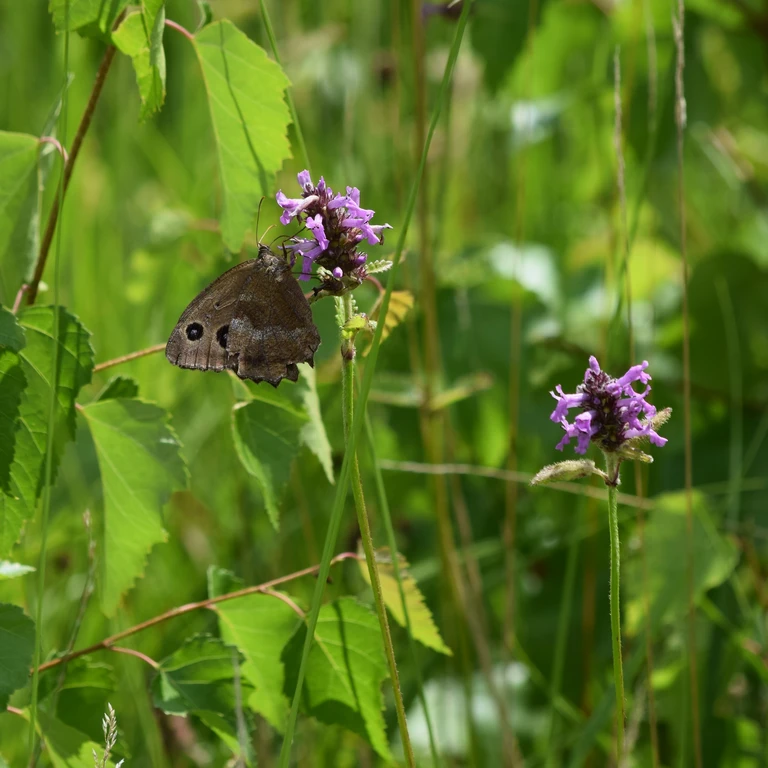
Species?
Minois dryas
